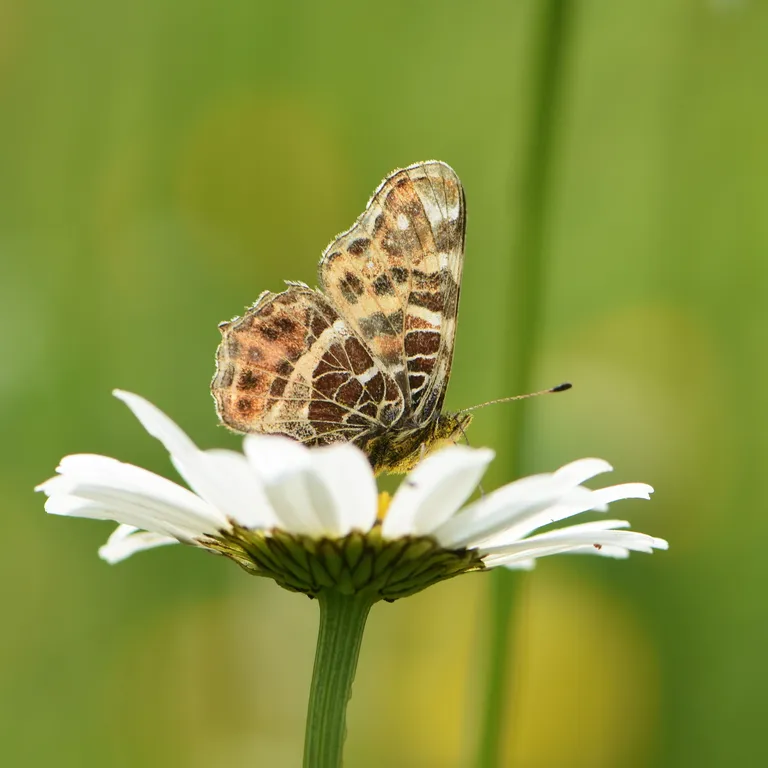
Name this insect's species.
Araschnia levana
